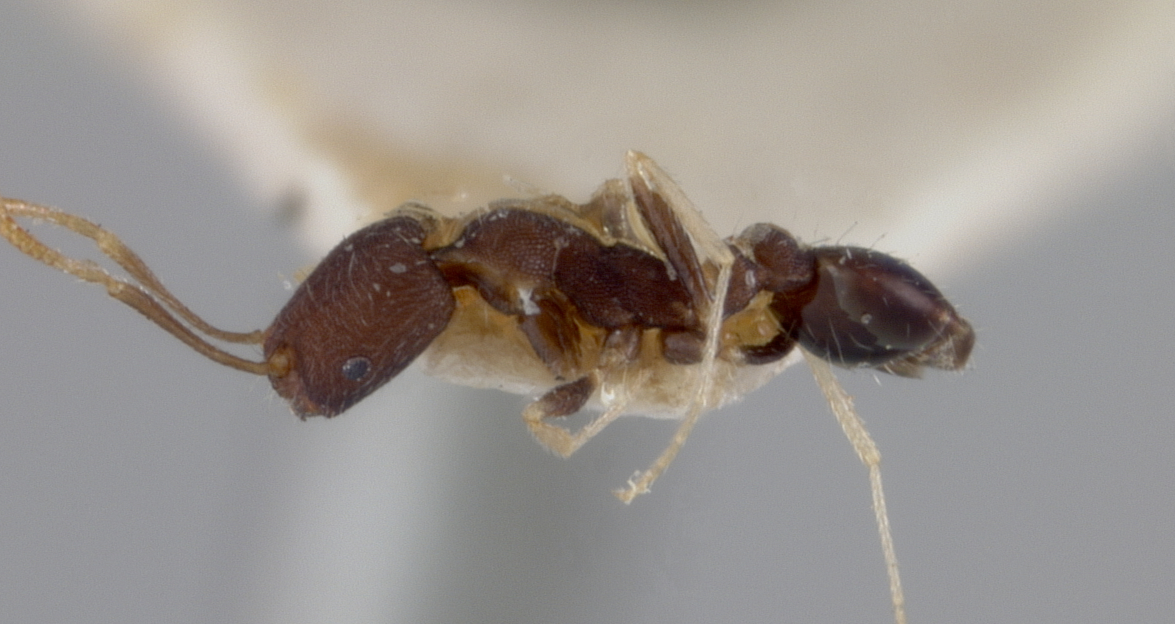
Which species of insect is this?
Monomorium wroughtoni
